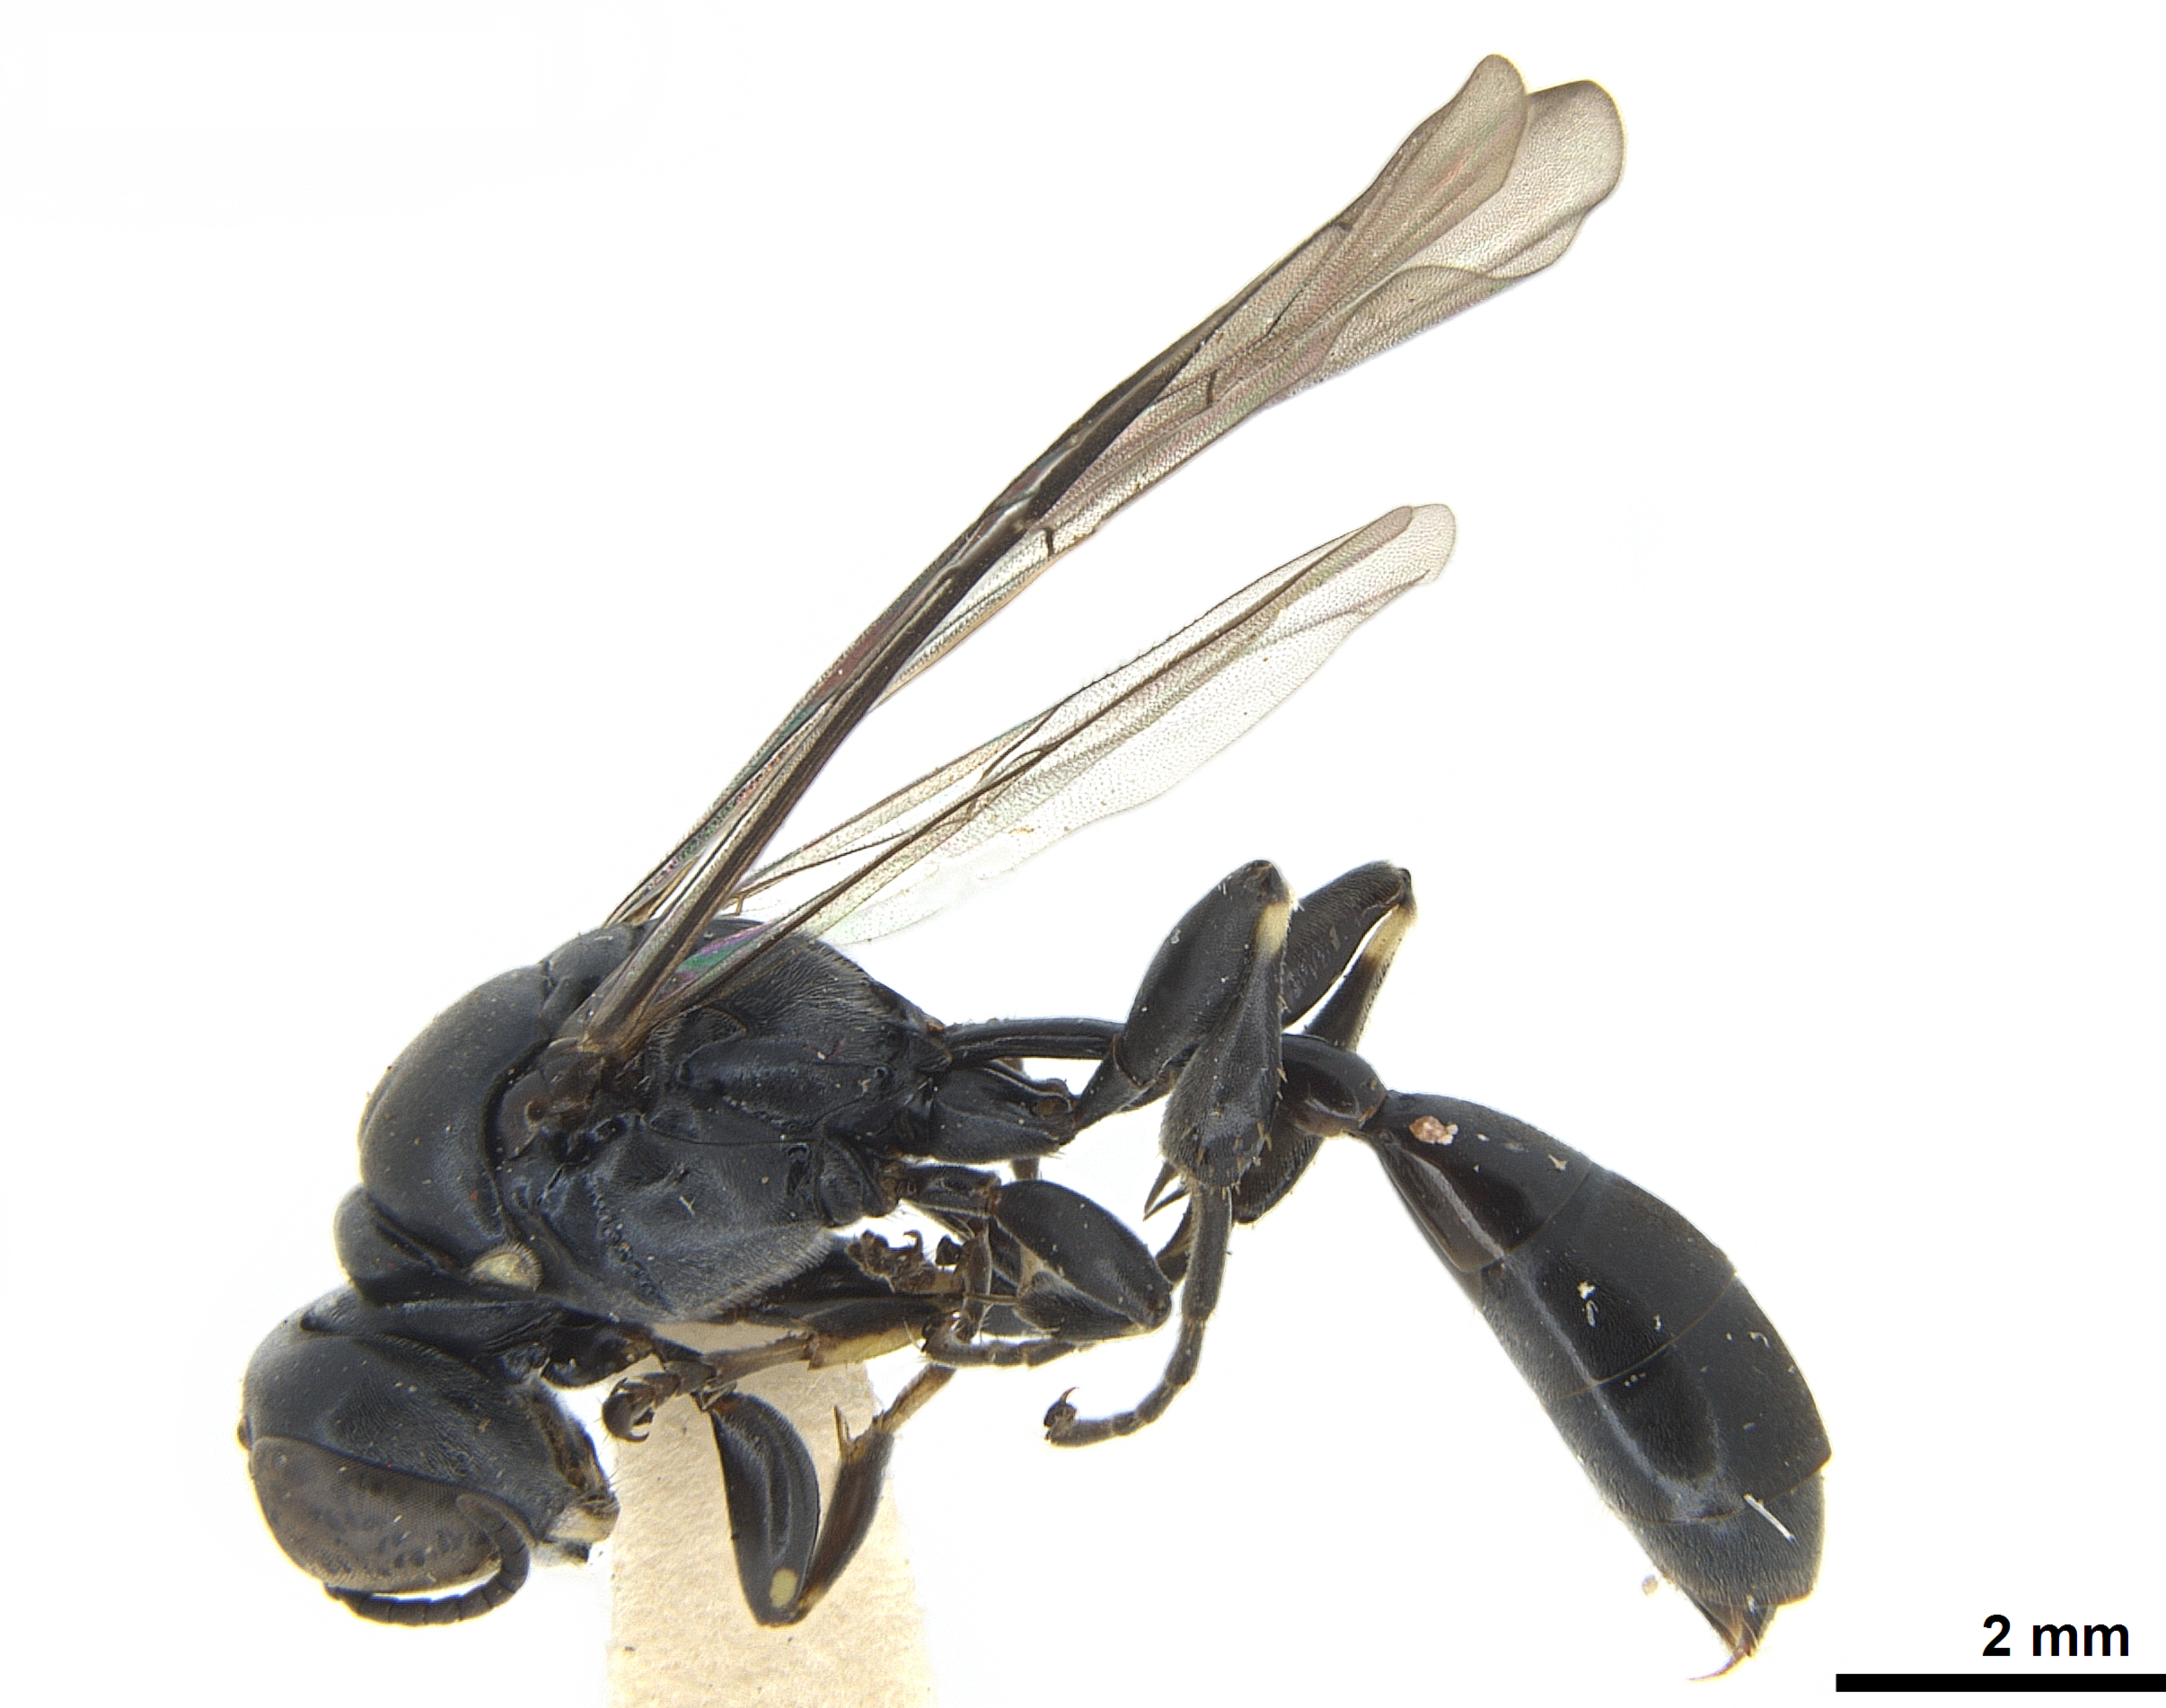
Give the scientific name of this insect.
Podagritus longinodus
